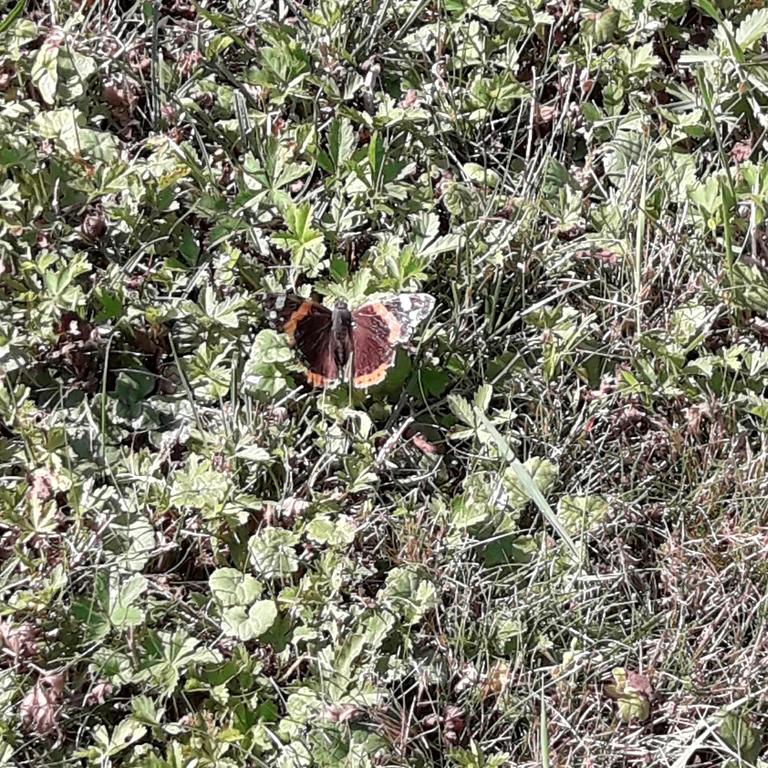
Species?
Vanessa atalanta
